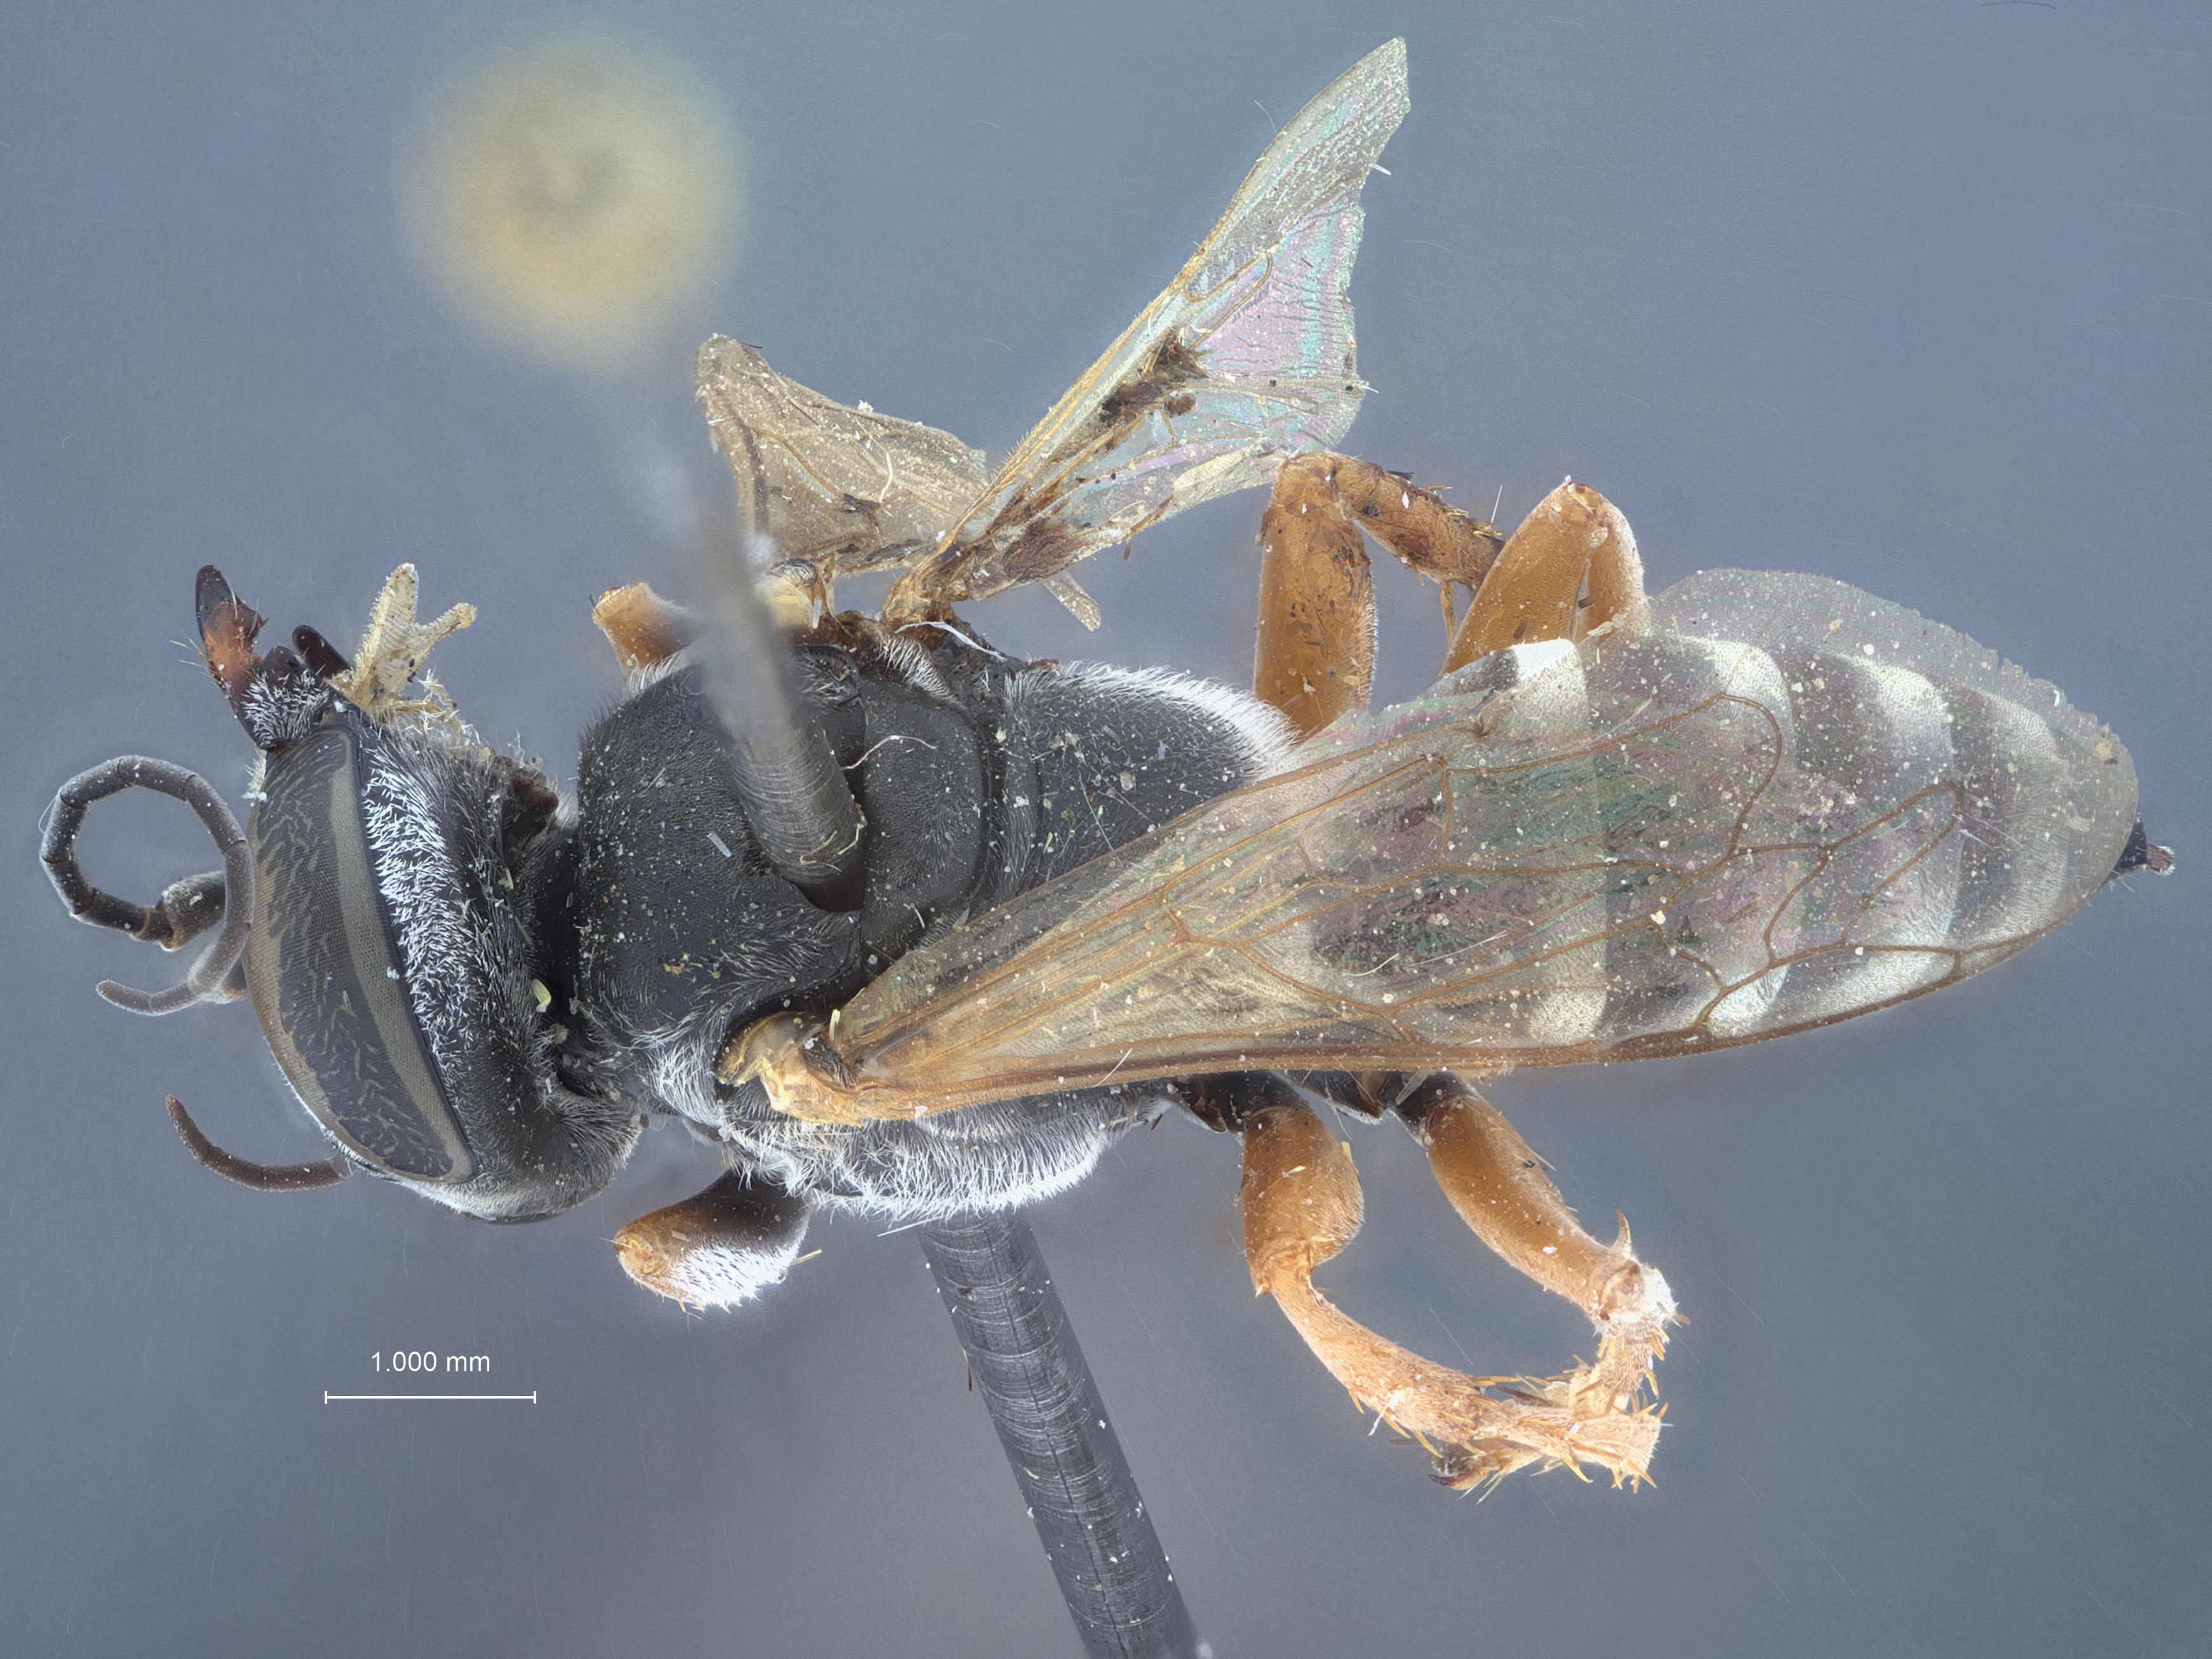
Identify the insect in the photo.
Tachysphex haematopus
